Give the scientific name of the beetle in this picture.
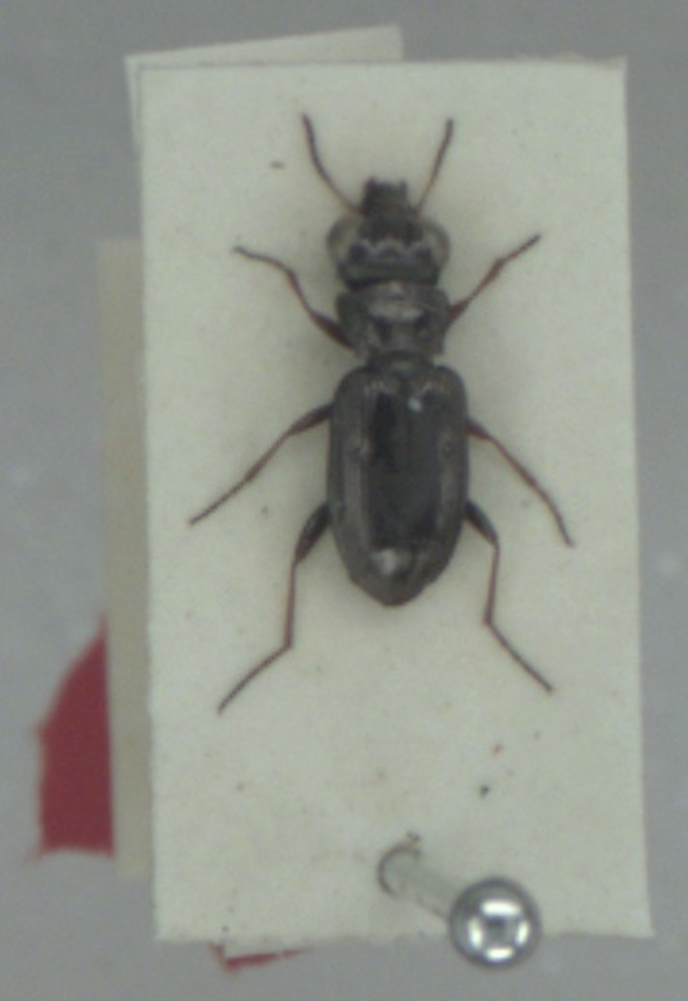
Notiophilus rufipes
